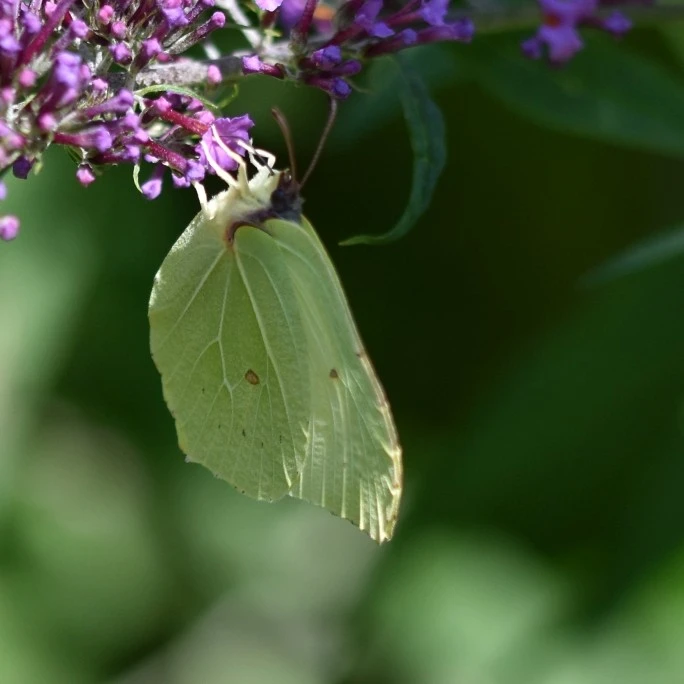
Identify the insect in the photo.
Gonepteryx rhamni
